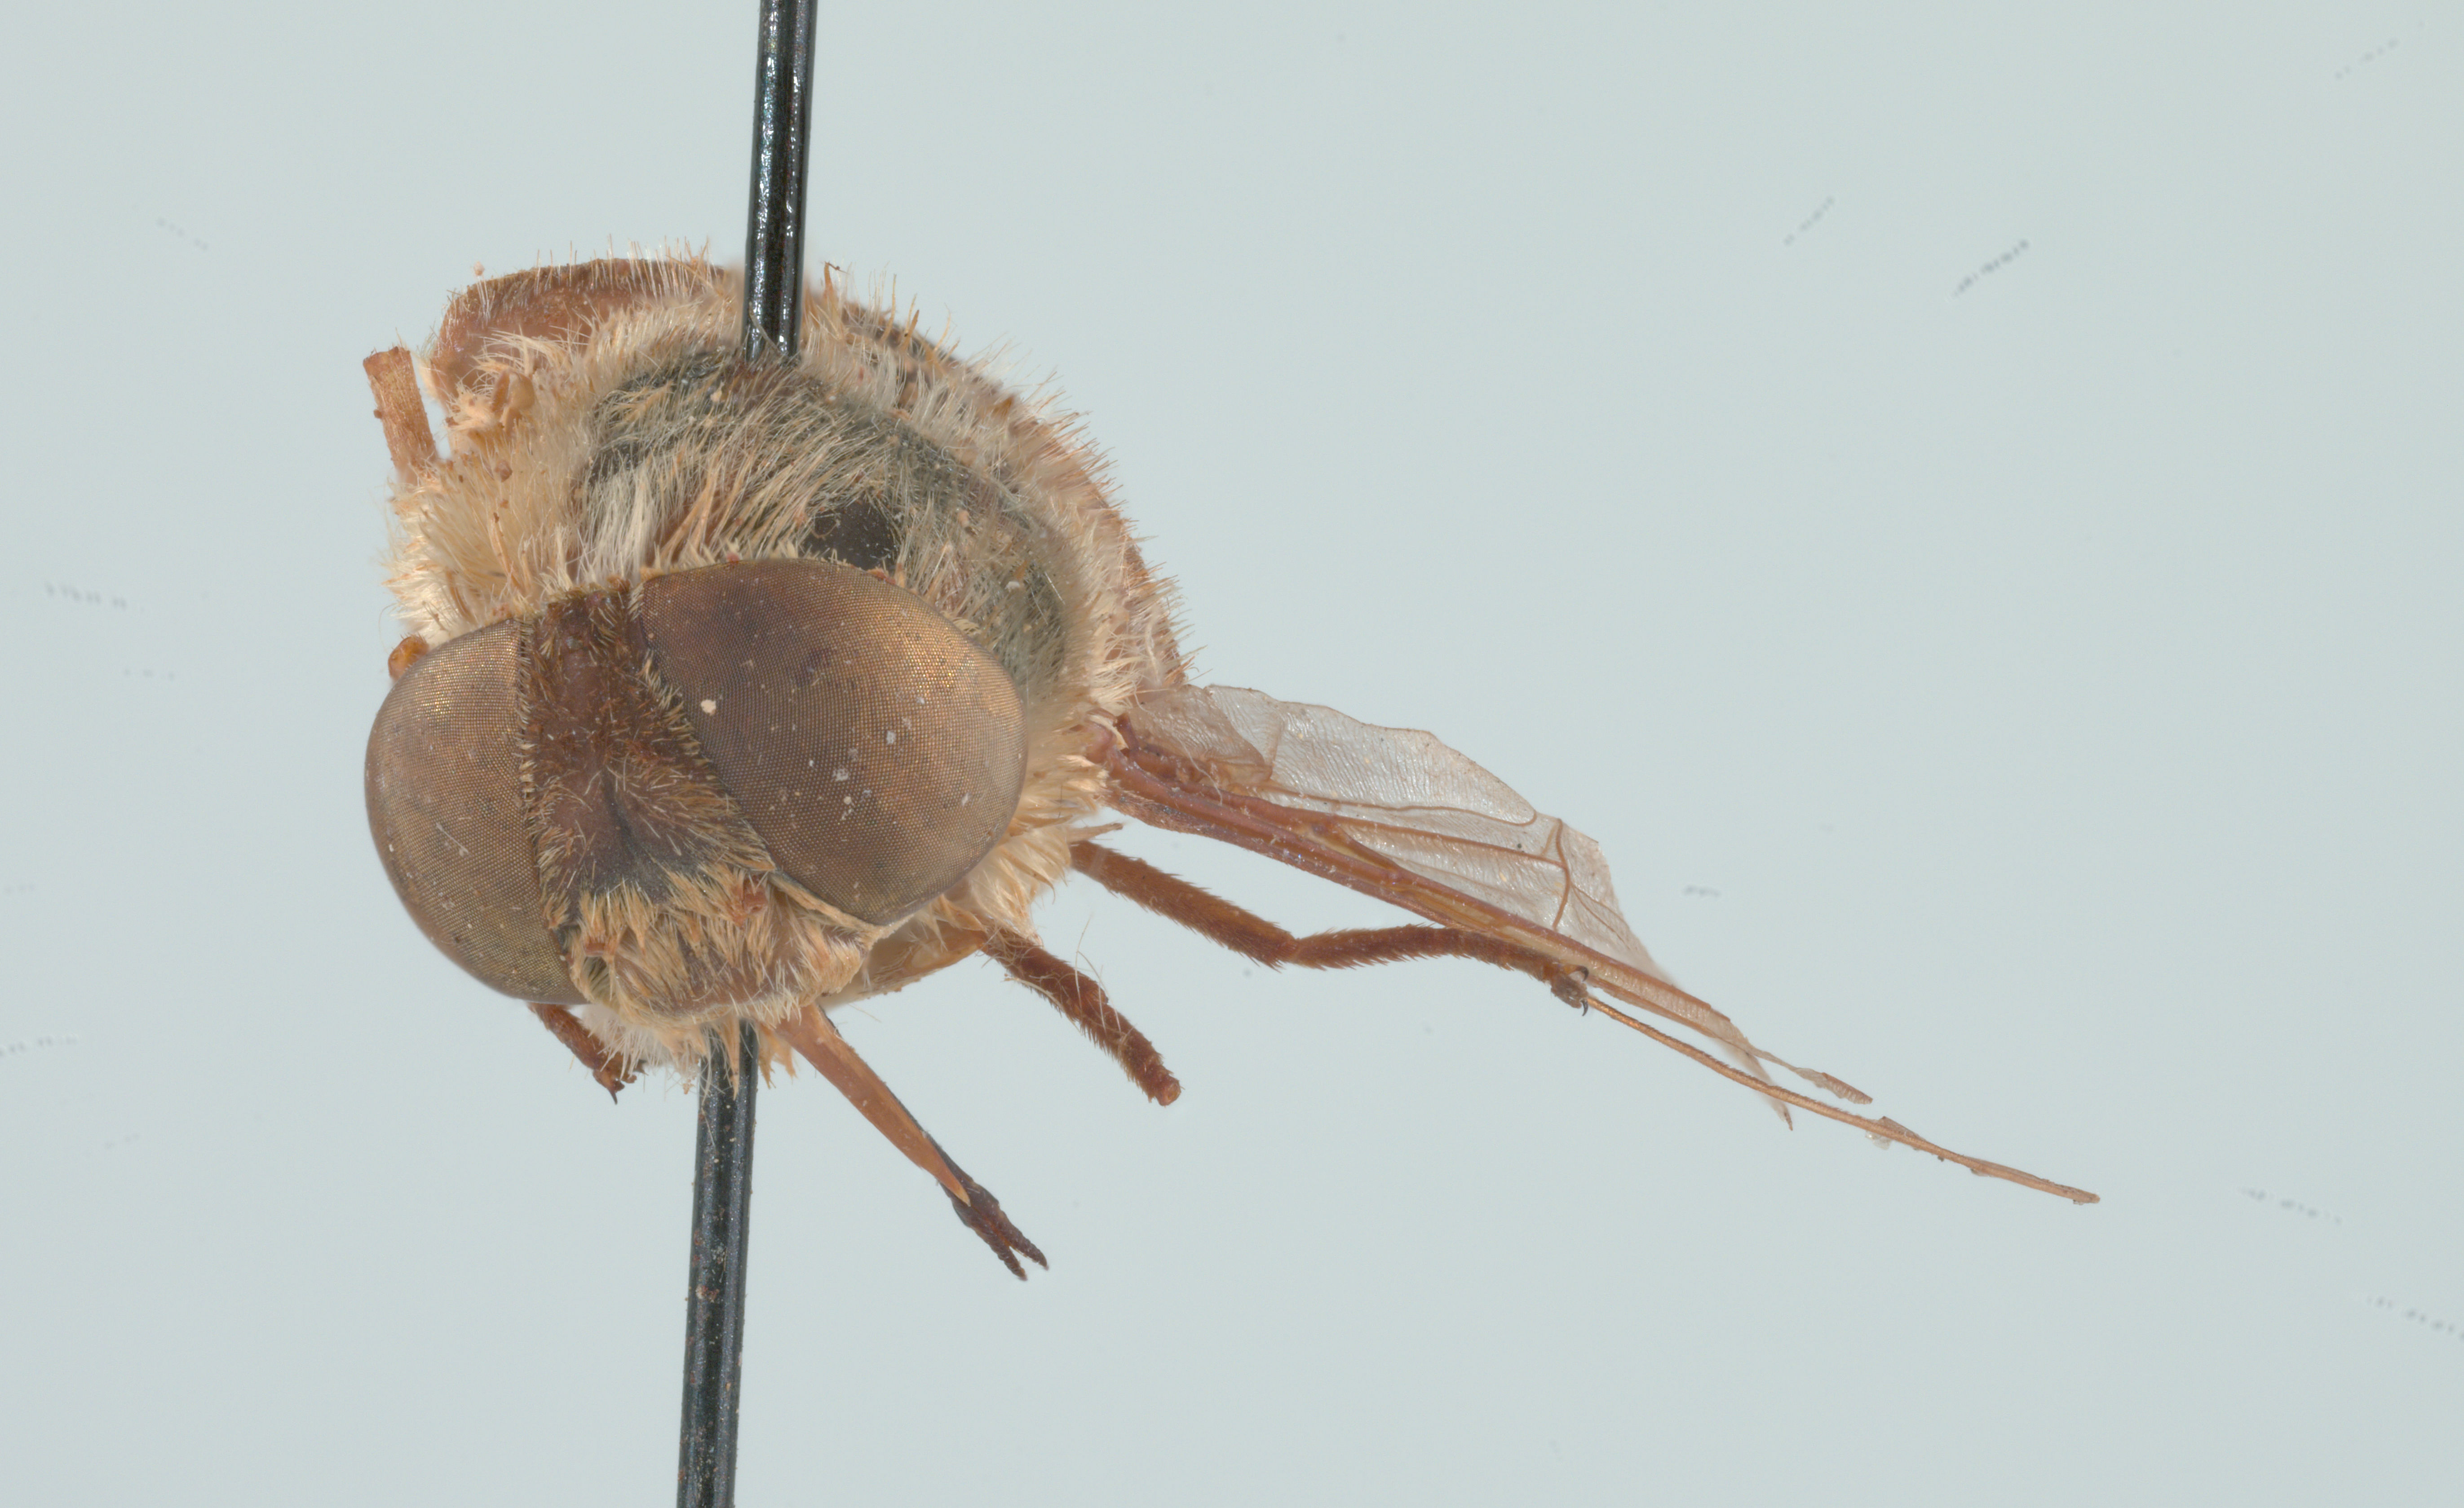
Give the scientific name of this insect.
Neorhynchocephalus volaticus
